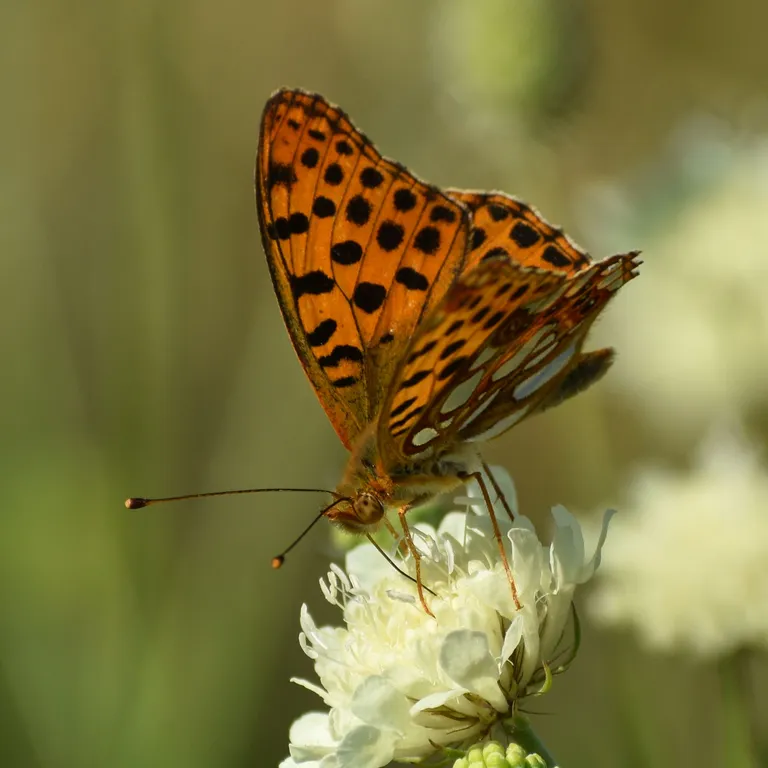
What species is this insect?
Issoria lathonia
